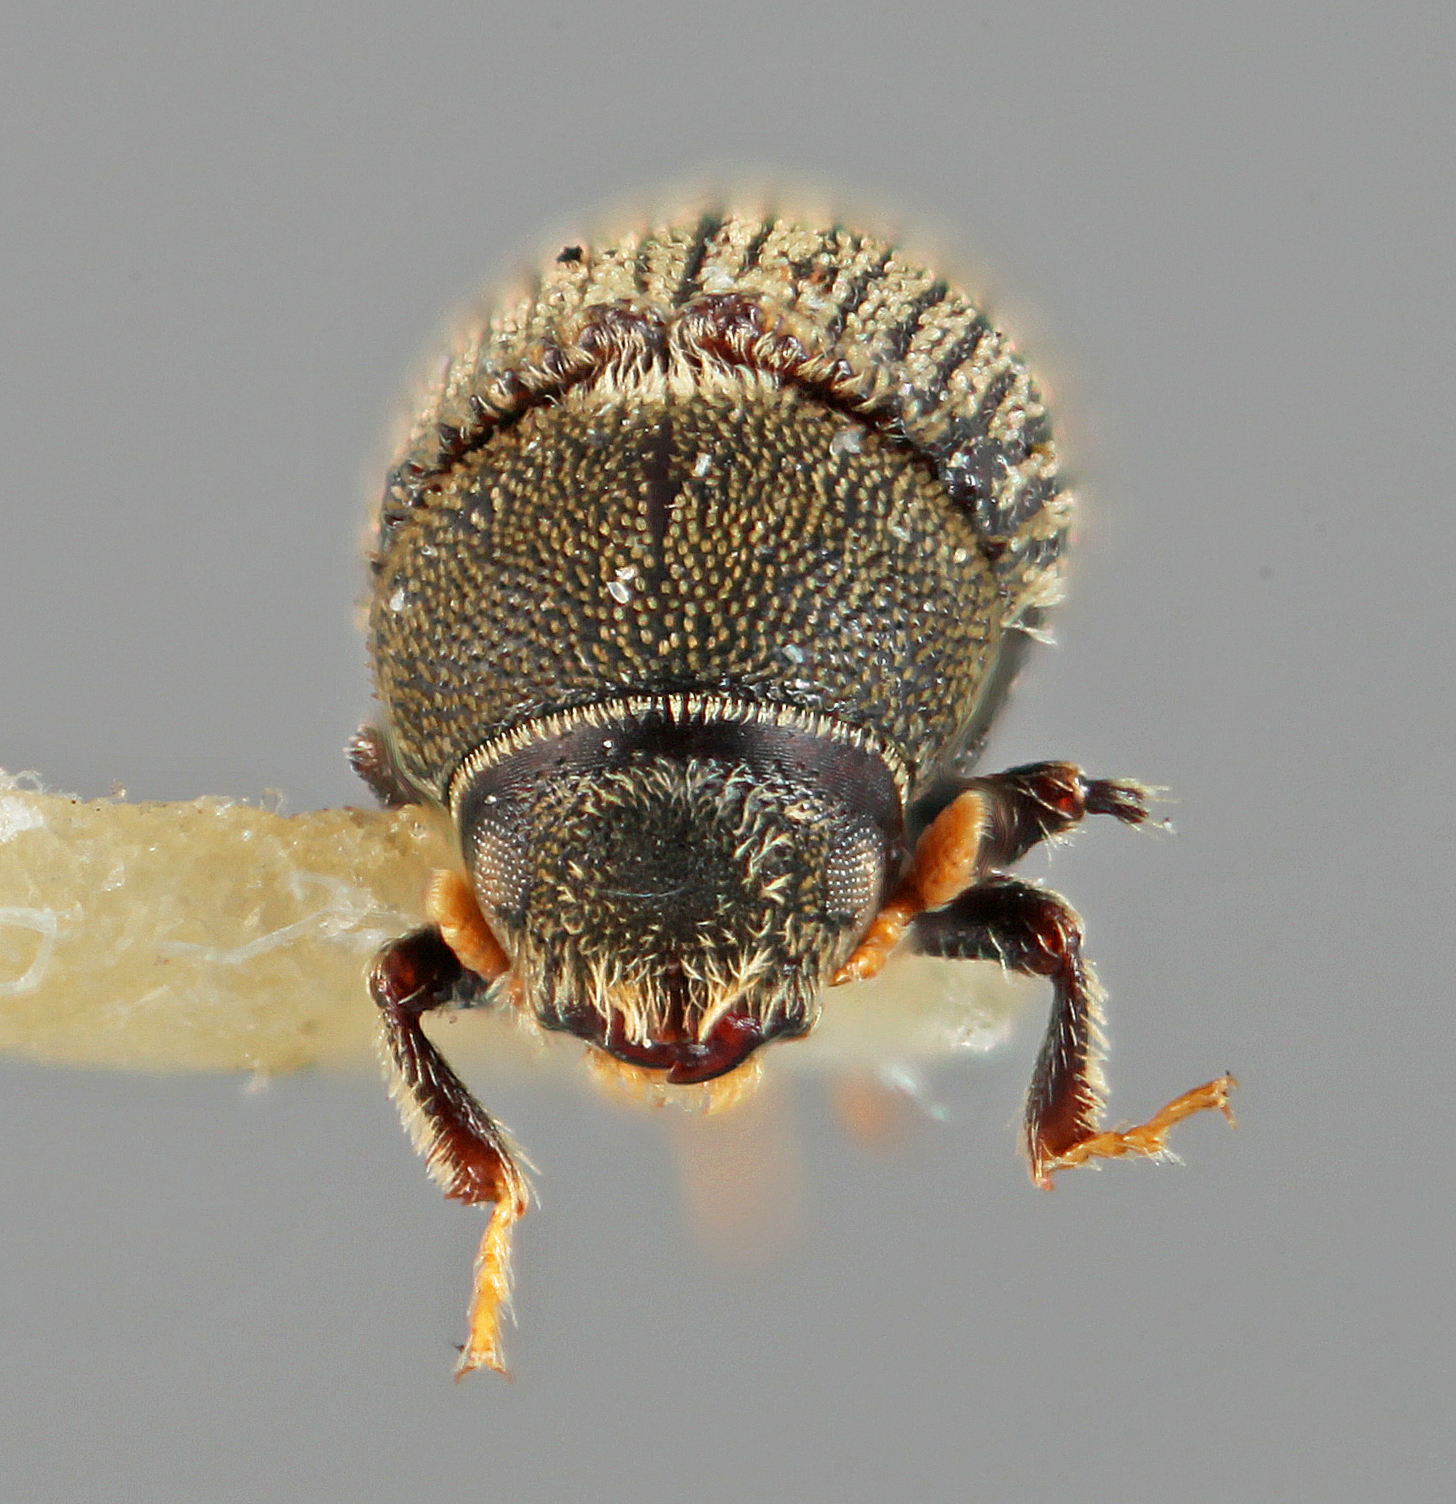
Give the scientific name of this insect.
Carphoborus declivis
